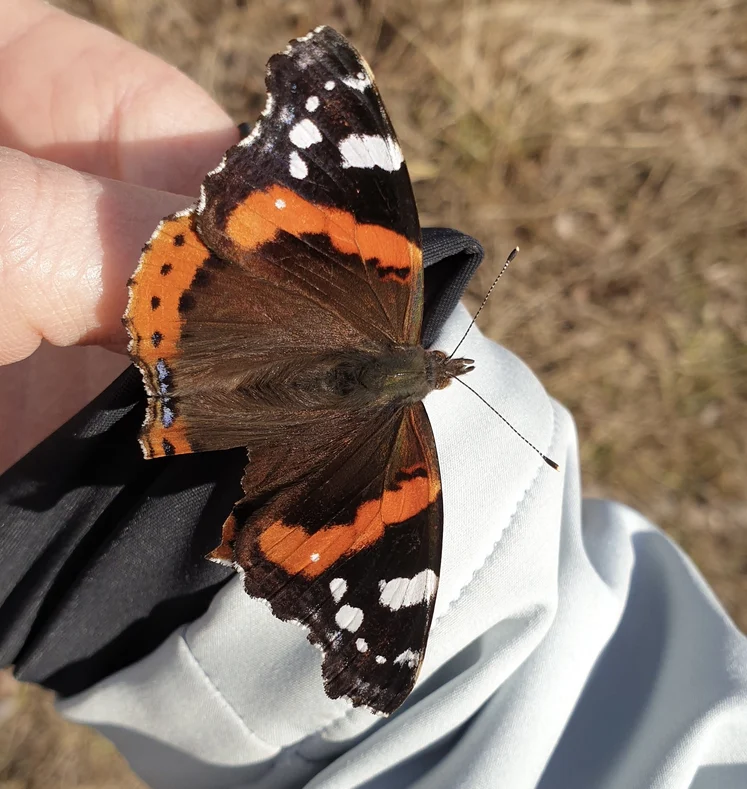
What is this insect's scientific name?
Vanessa atalanta
